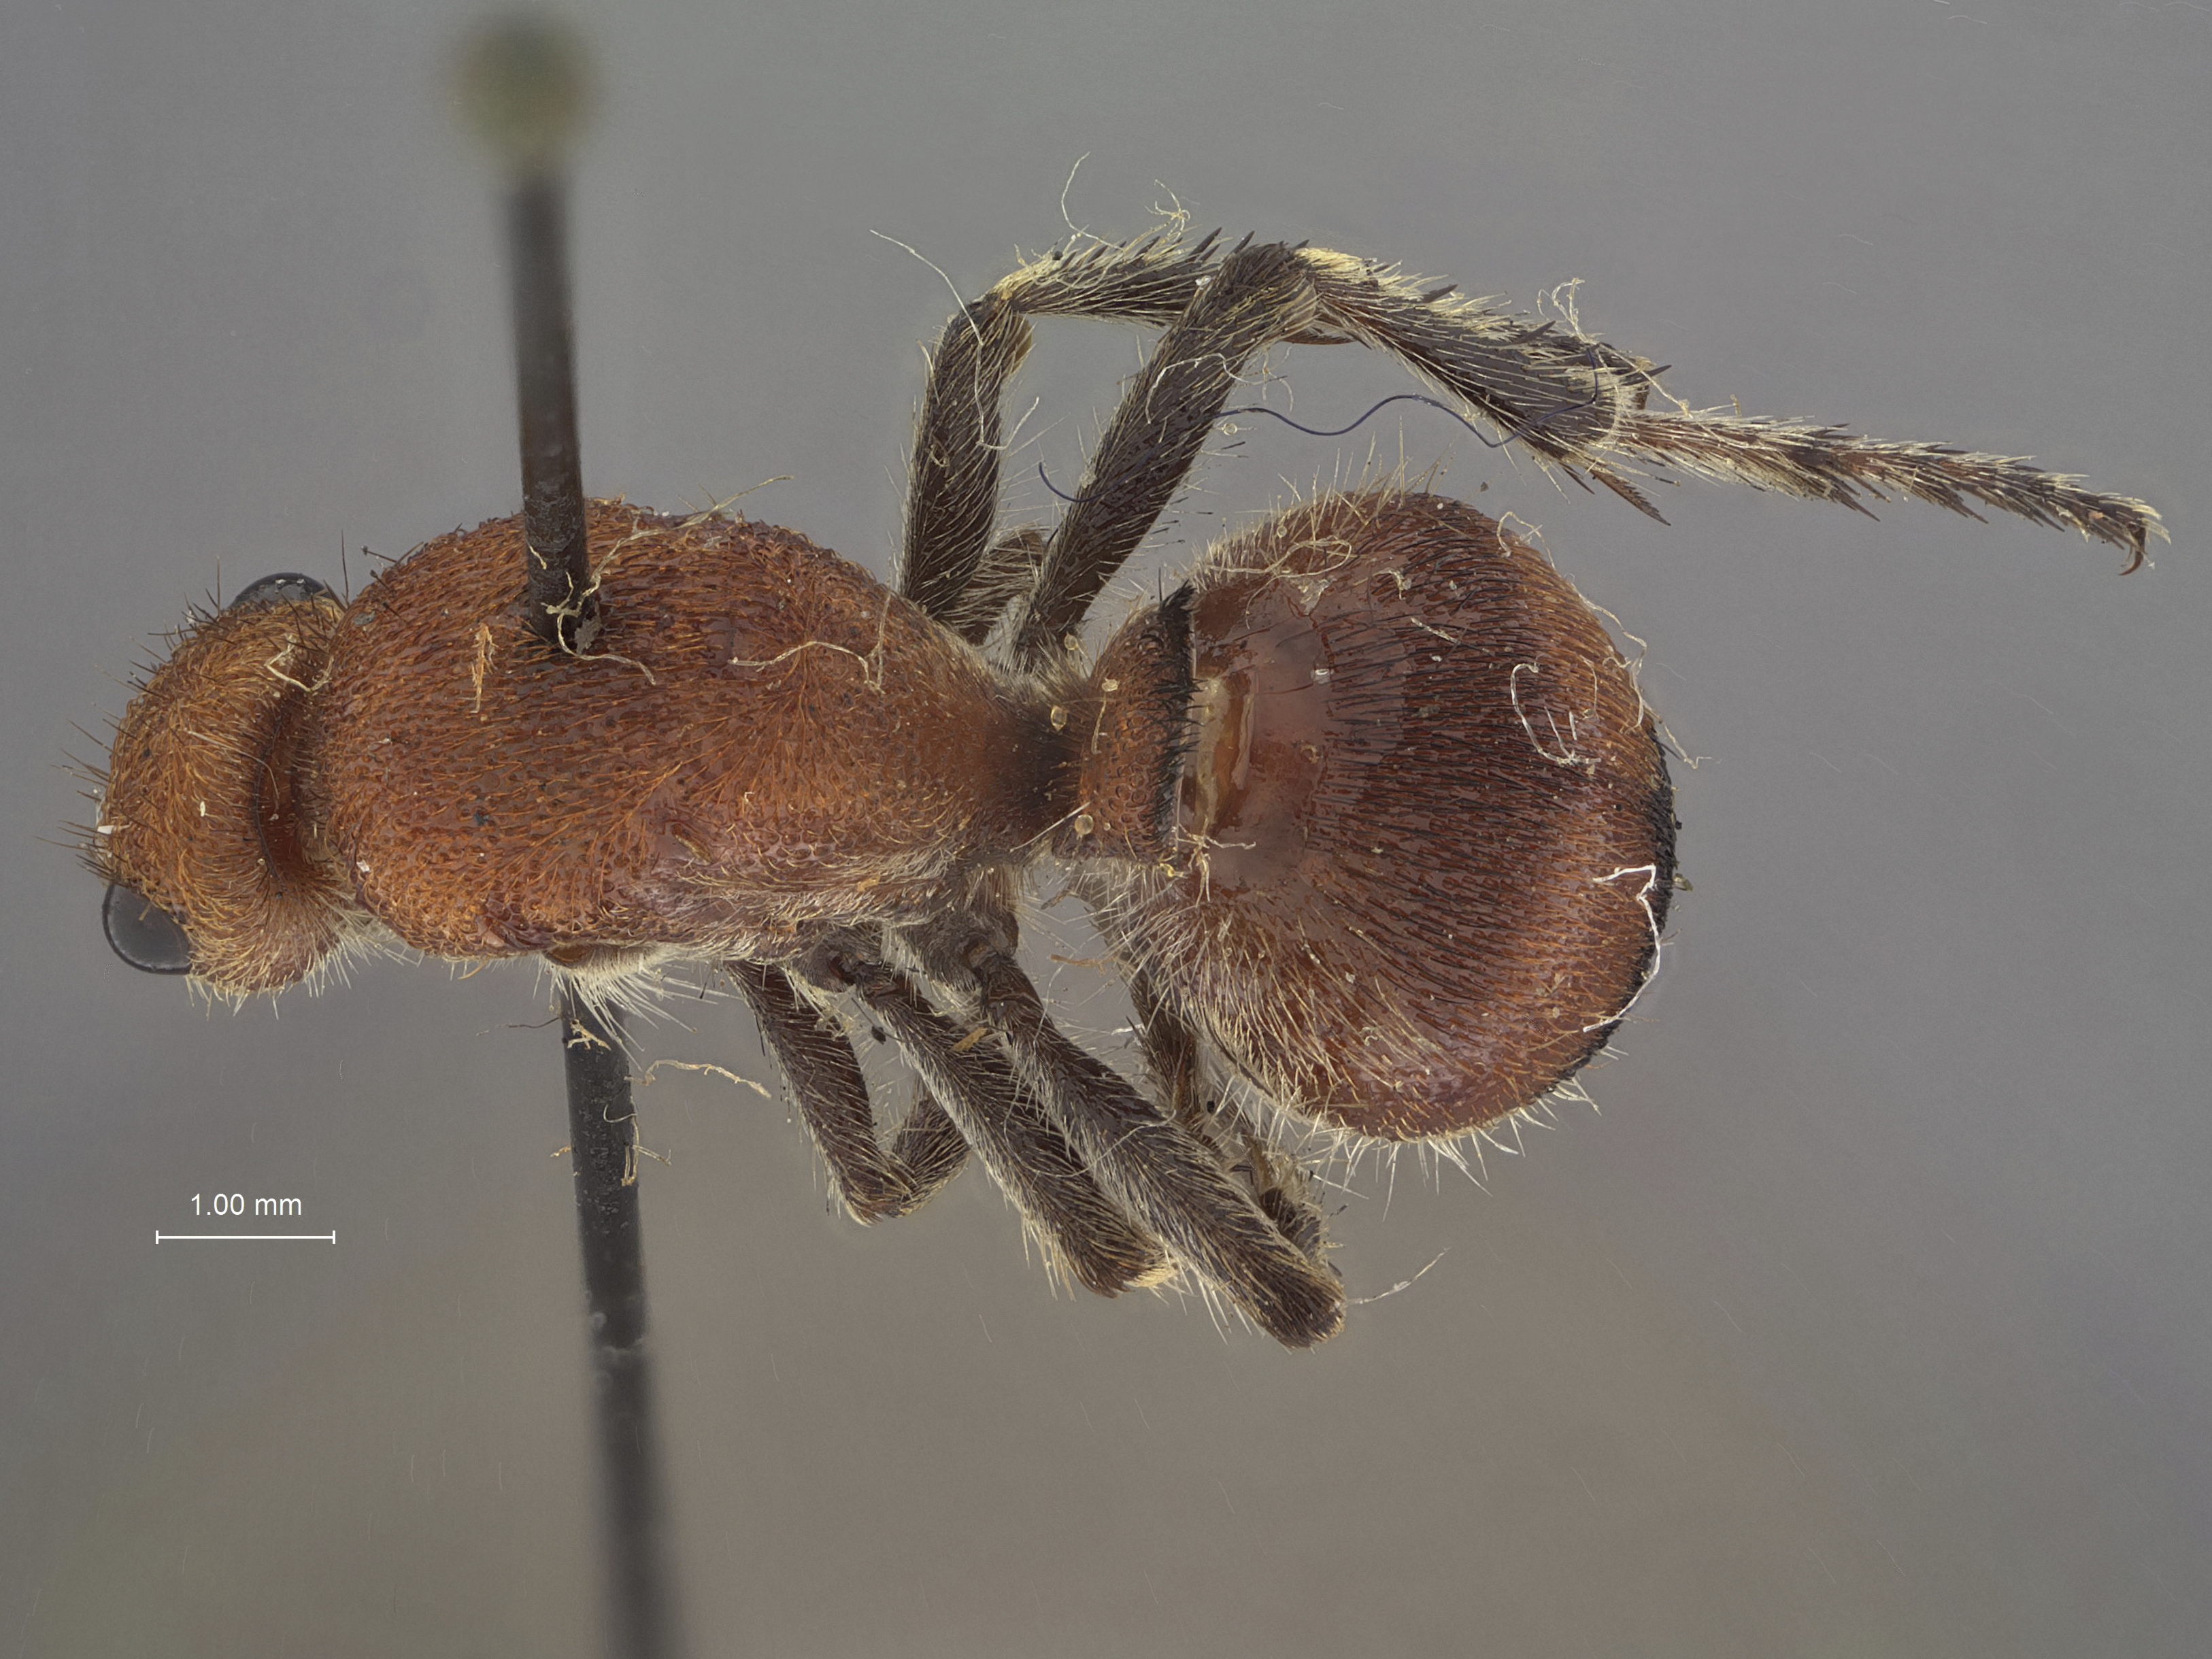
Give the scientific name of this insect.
Mutilla zella
